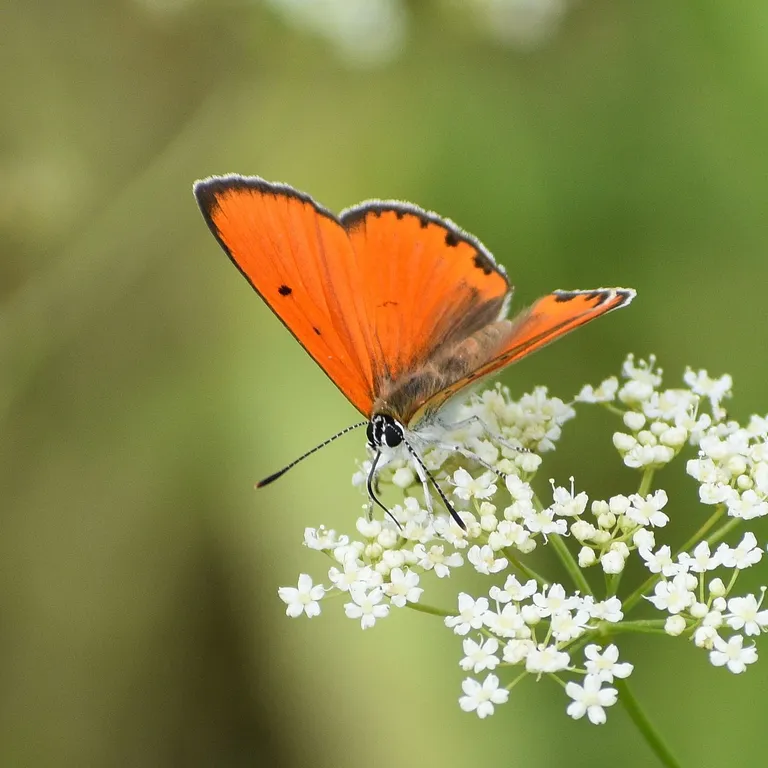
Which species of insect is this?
Lycaena dispar
